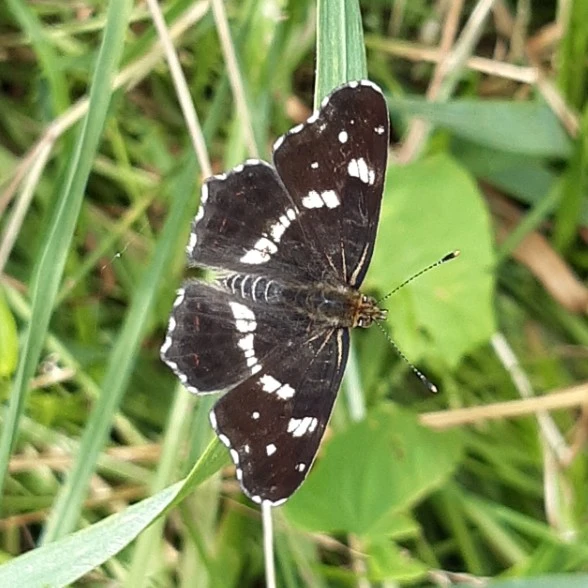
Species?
Araschnia levana
